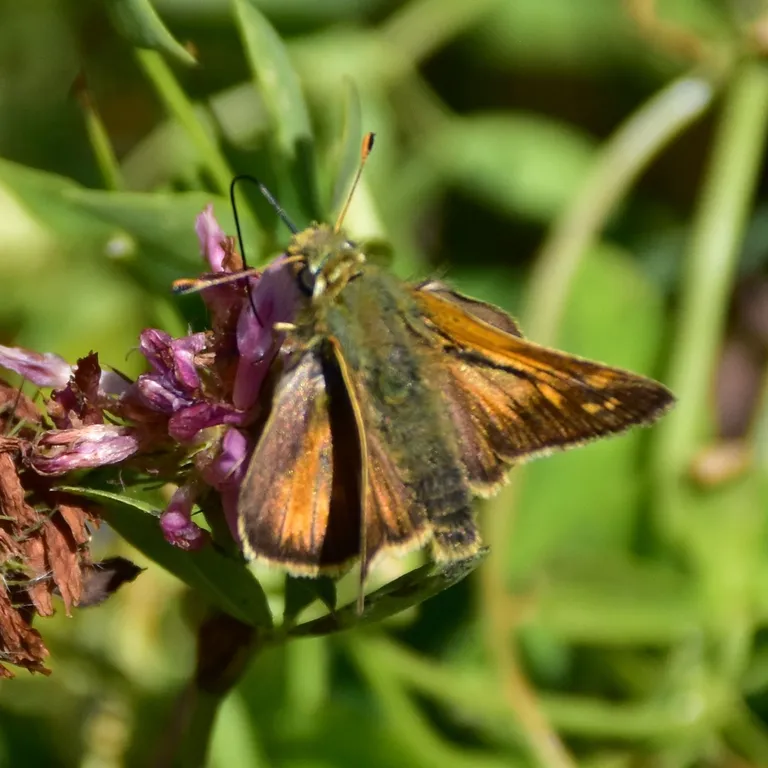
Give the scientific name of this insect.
Hesperia comma
